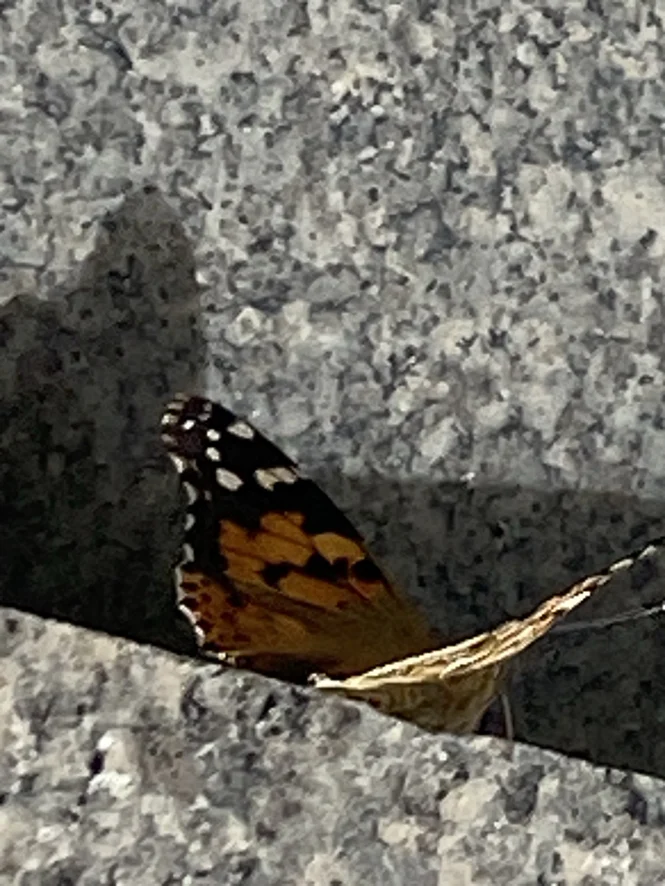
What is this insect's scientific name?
Vanessa cardui
